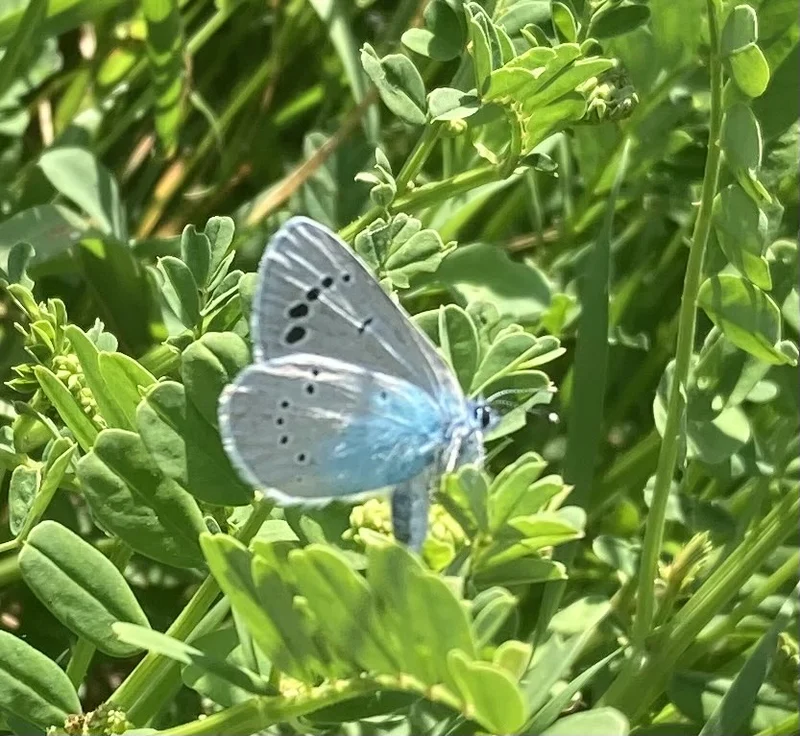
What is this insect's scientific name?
Glaucopsyche alexis
